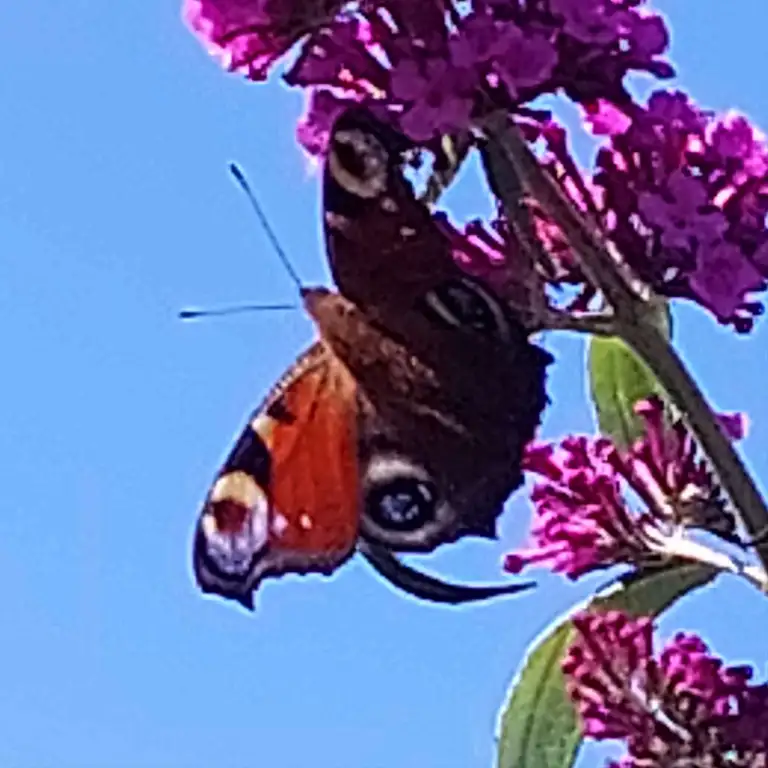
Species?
Aglais io
